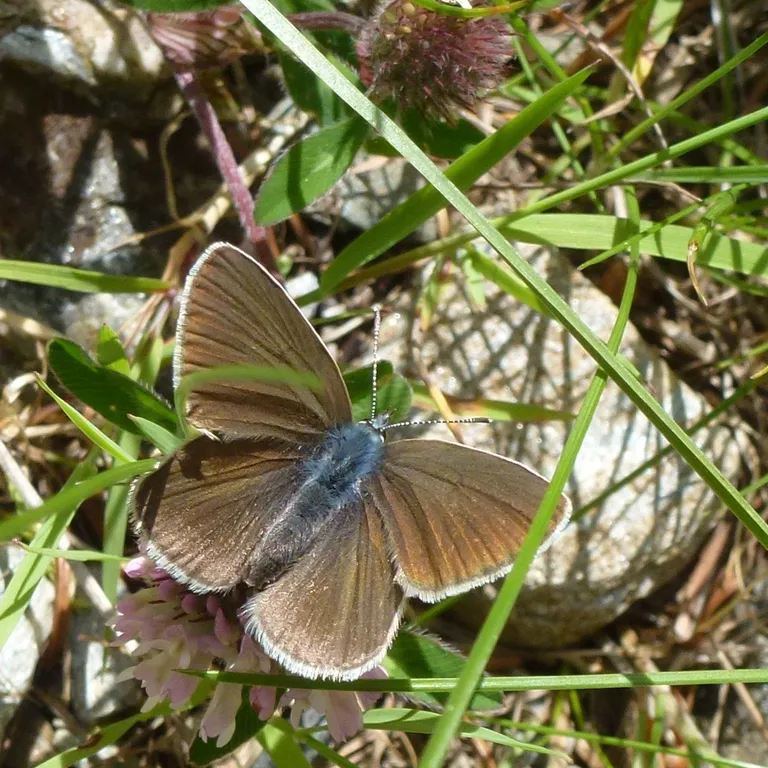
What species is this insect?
Cyaniris semiargus
